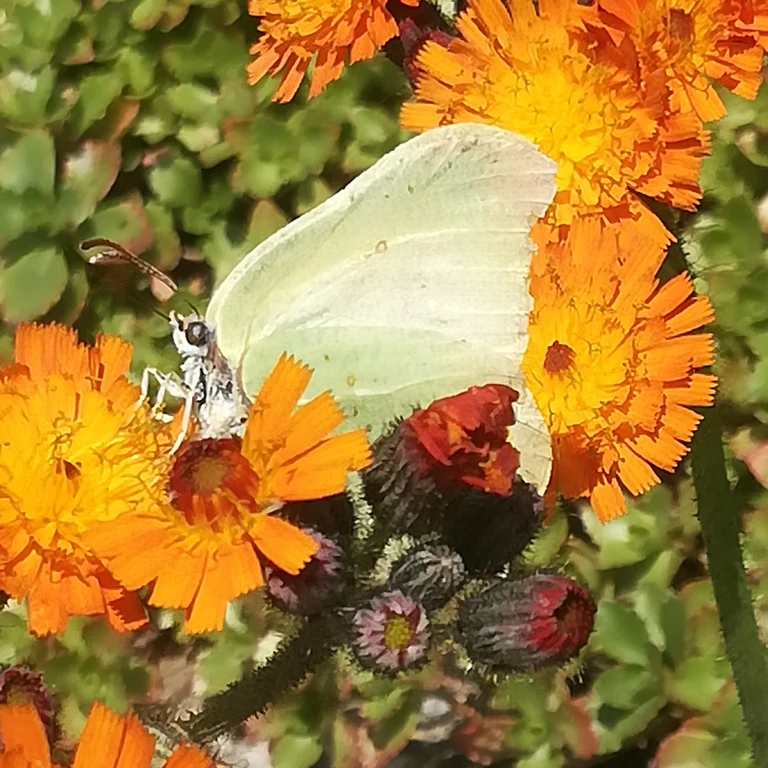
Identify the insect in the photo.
Gonepteryx rhamni
